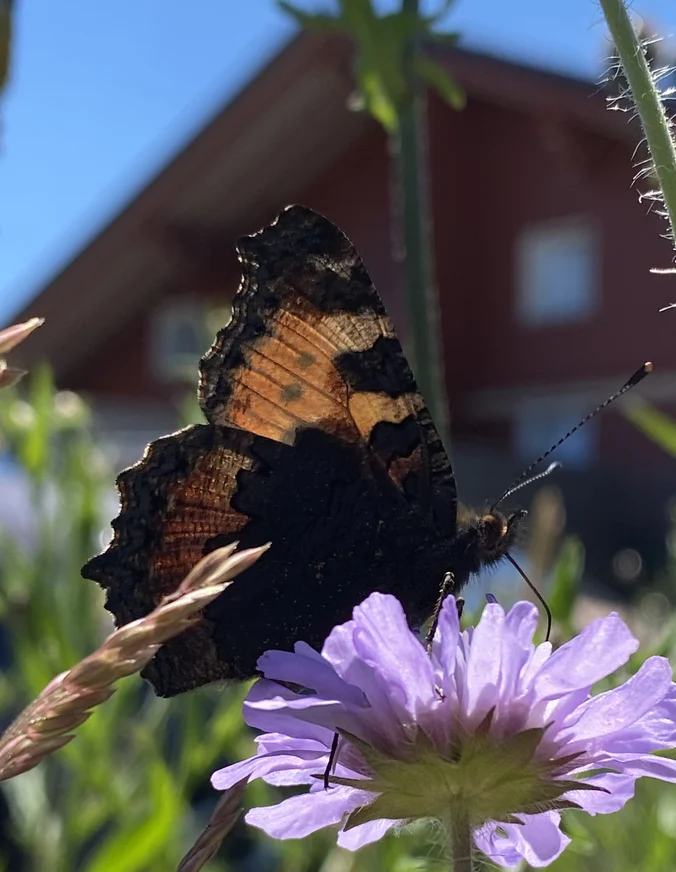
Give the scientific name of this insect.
Aglais urticae
